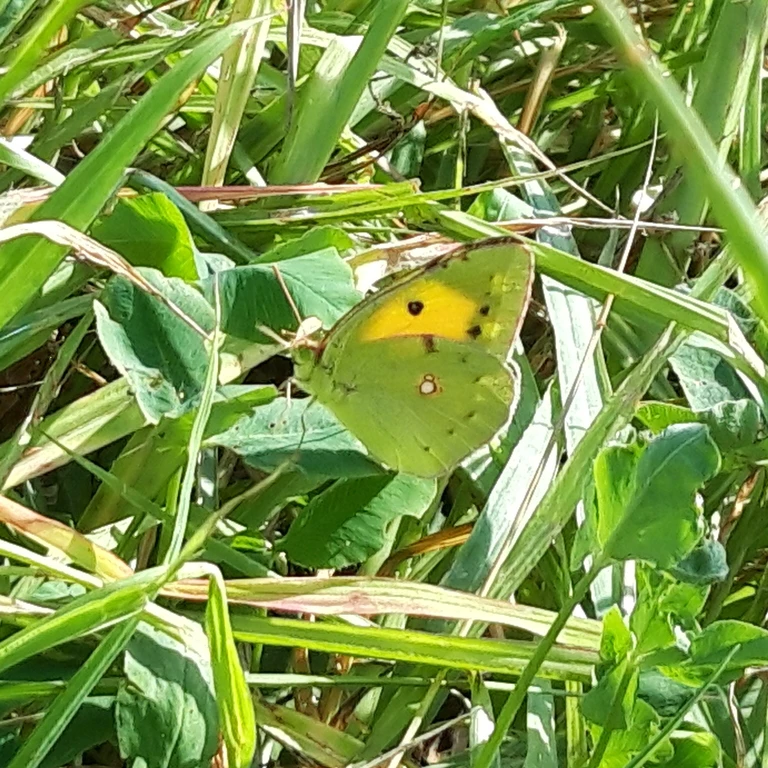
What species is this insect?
Colias croceus
